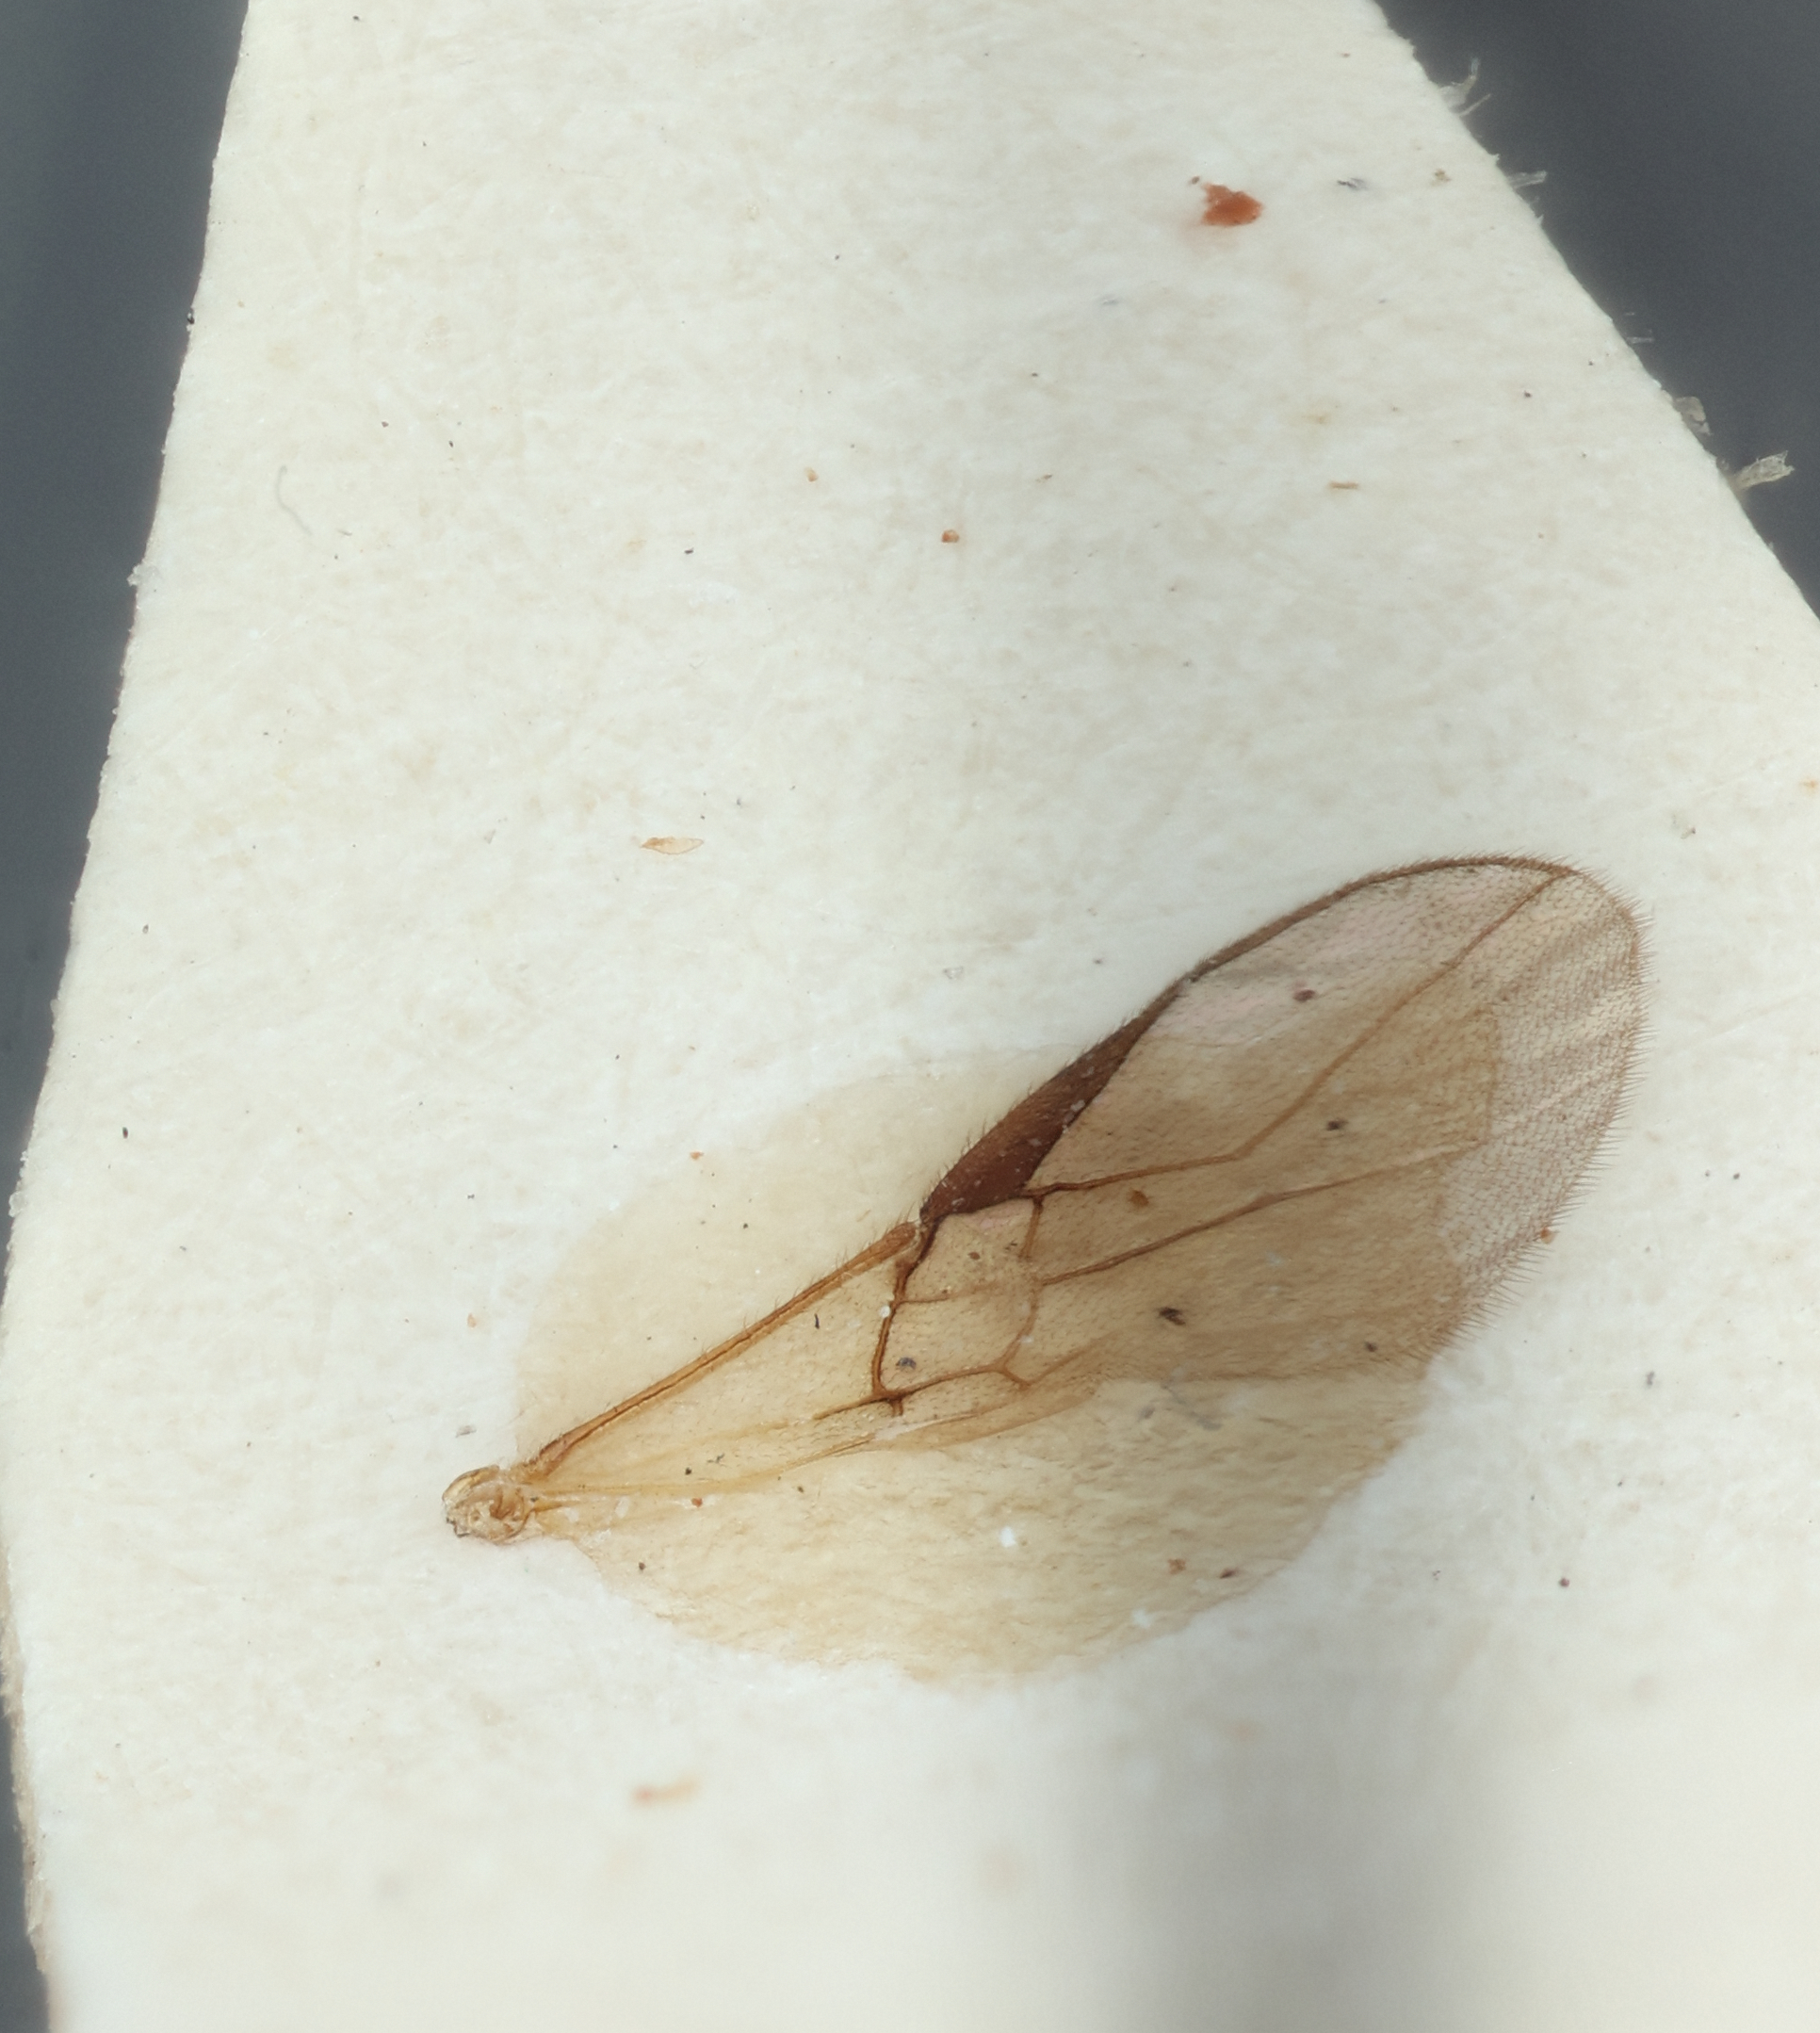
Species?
Opius anthriscoidis
